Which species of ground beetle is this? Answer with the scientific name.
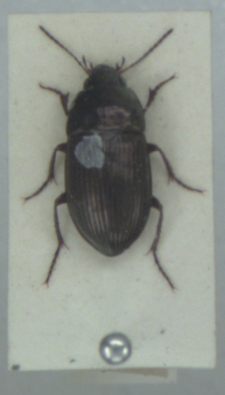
Amara lunicollis
